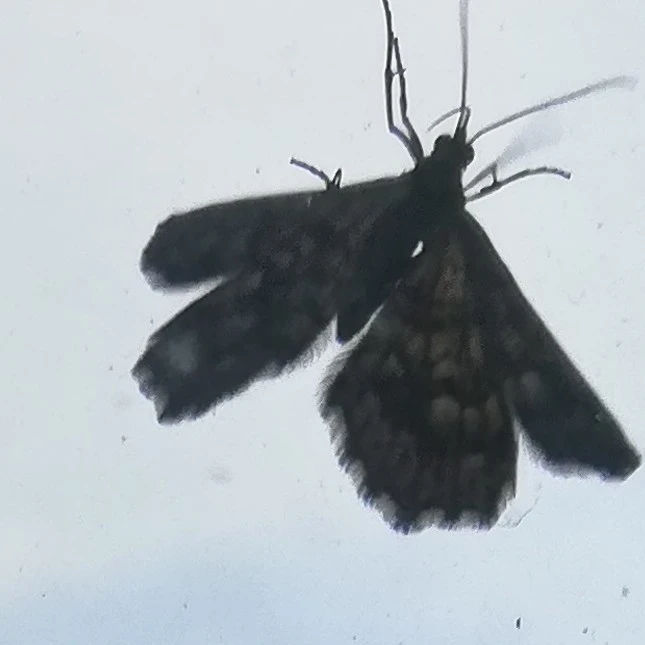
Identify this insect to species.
Chiasmia clathrata
